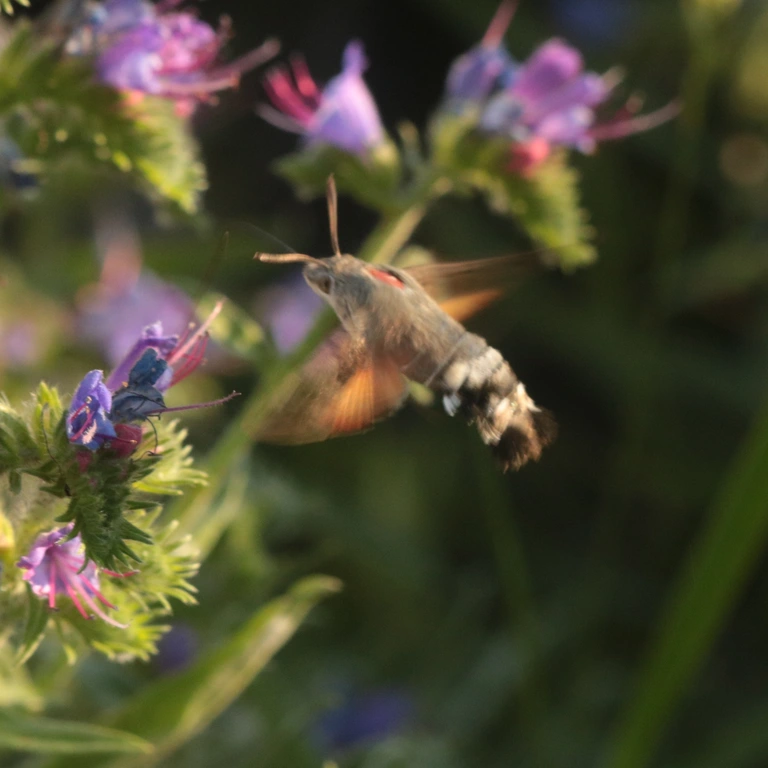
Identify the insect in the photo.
Macroglossum stellatarum
